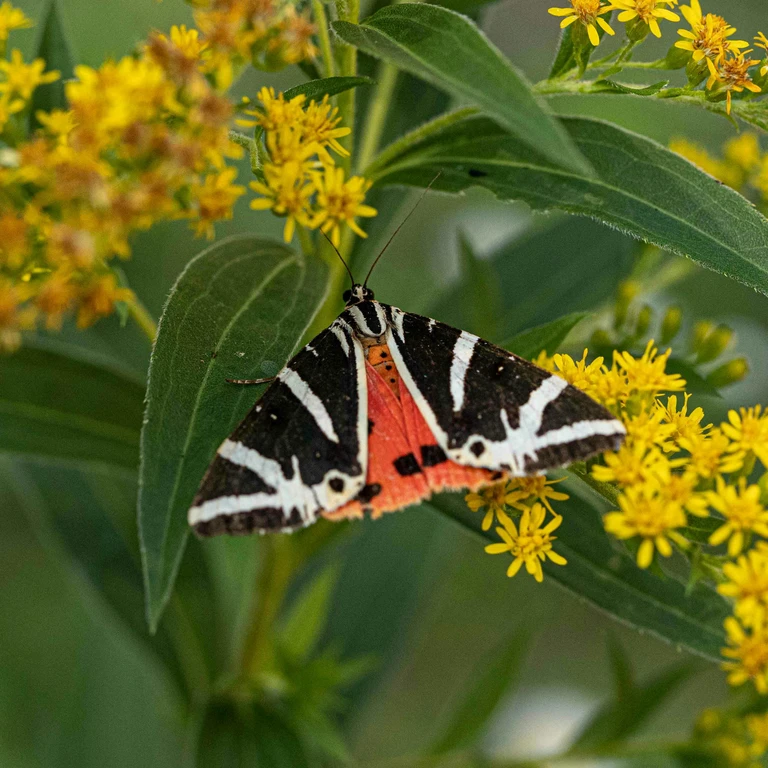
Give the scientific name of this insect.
Euplagia quadripunctaria
